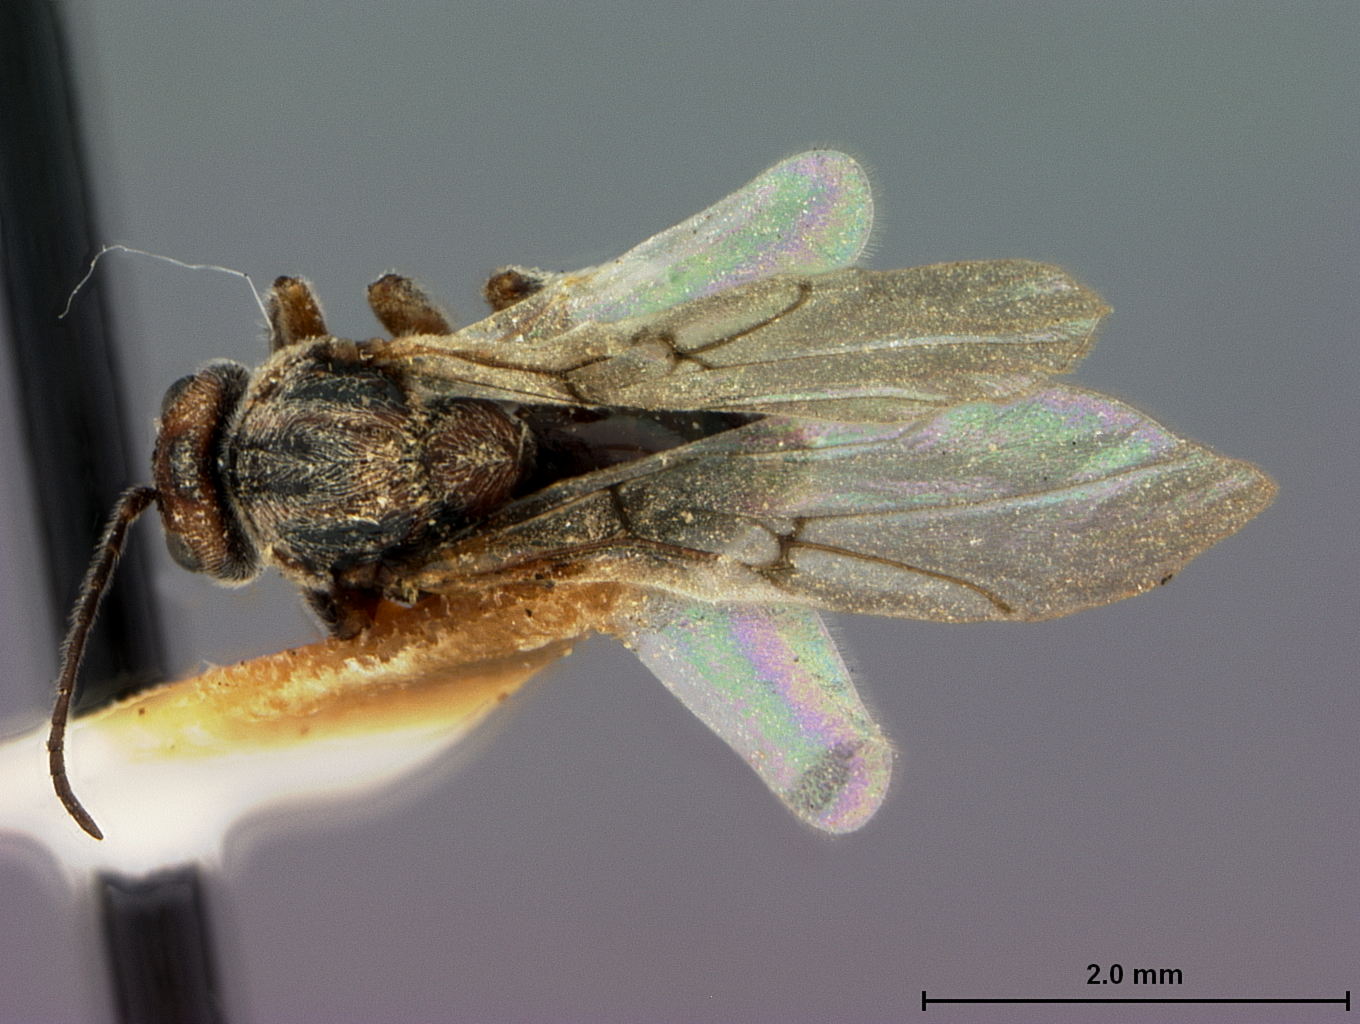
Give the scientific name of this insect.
Disholcaspis spissa
